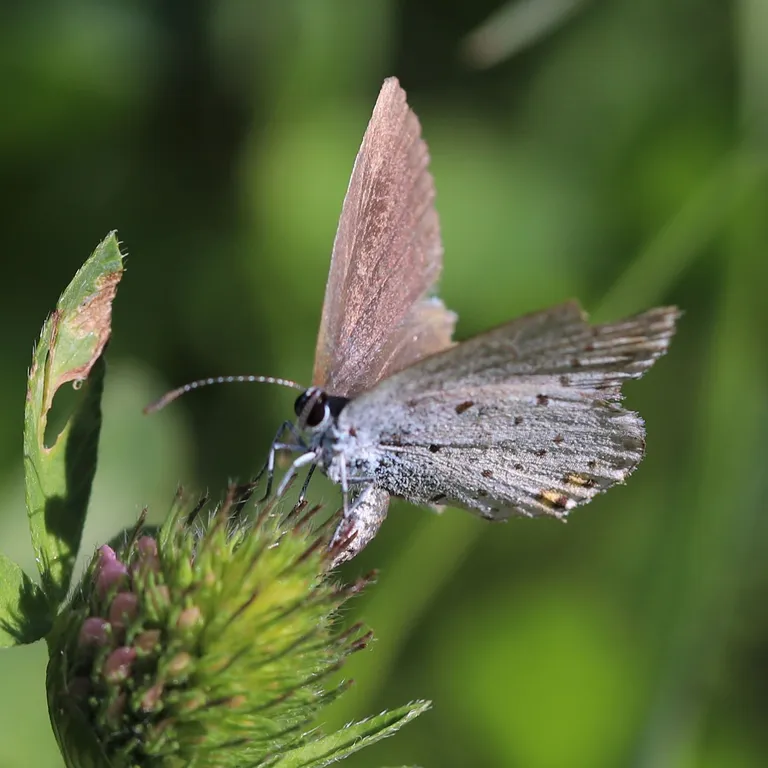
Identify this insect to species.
Cupido argiades (also Elkalyce argiades)
